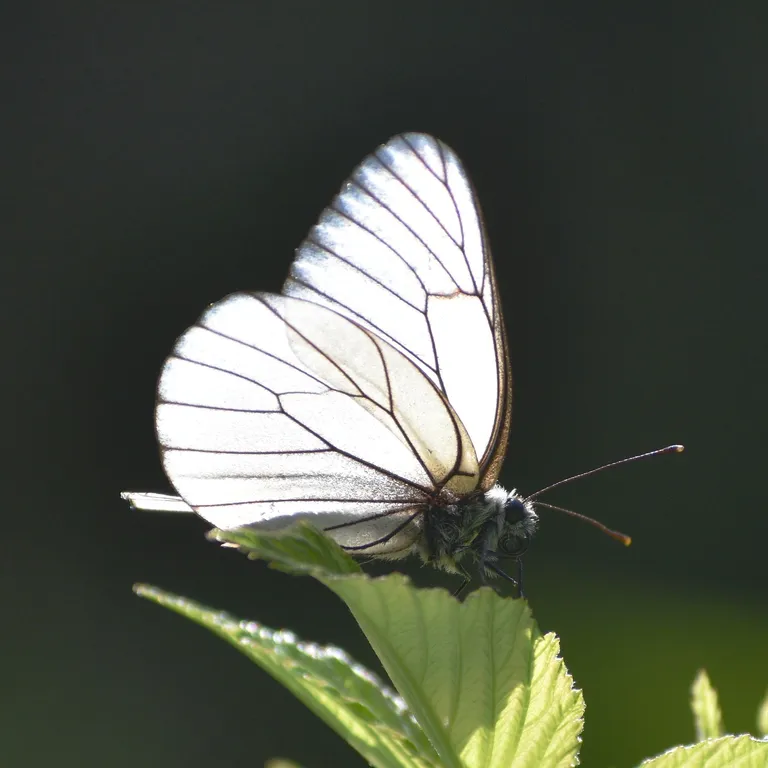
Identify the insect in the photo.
Aporia crataegi
